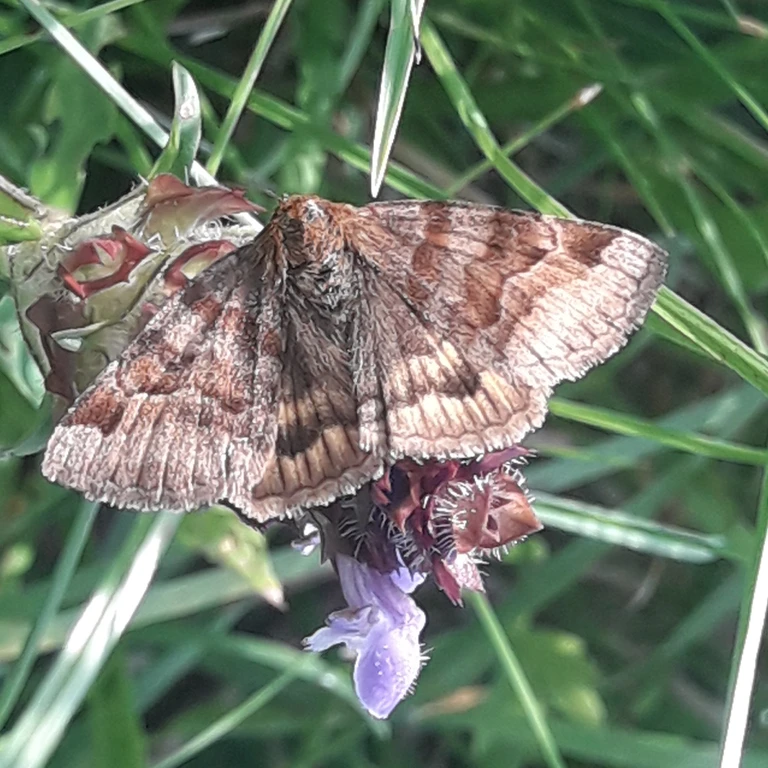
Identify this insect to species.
Euclidia glyphica
